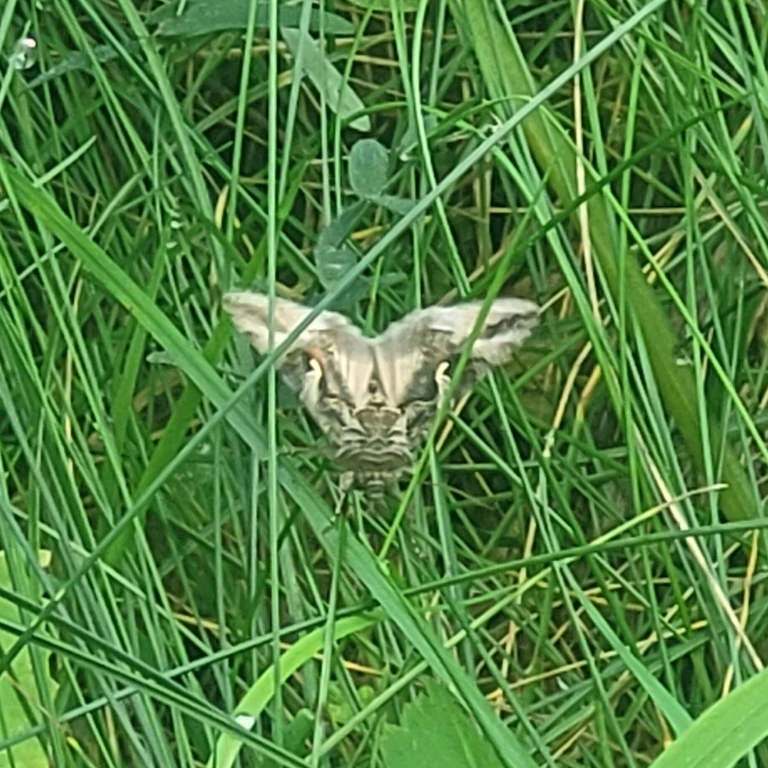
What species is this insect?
Autographa gamma
